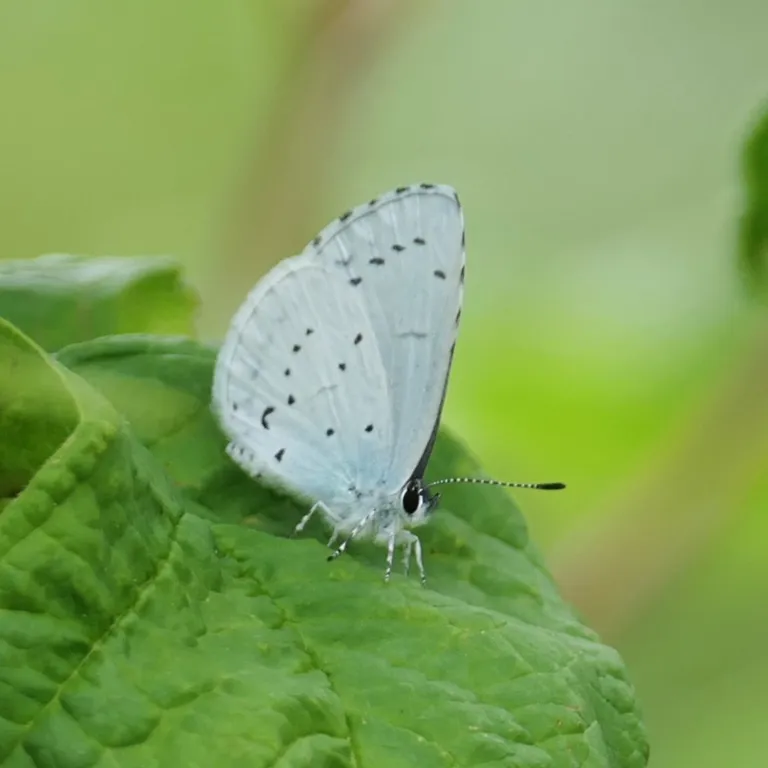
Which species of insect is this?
Celastrina argiolus
